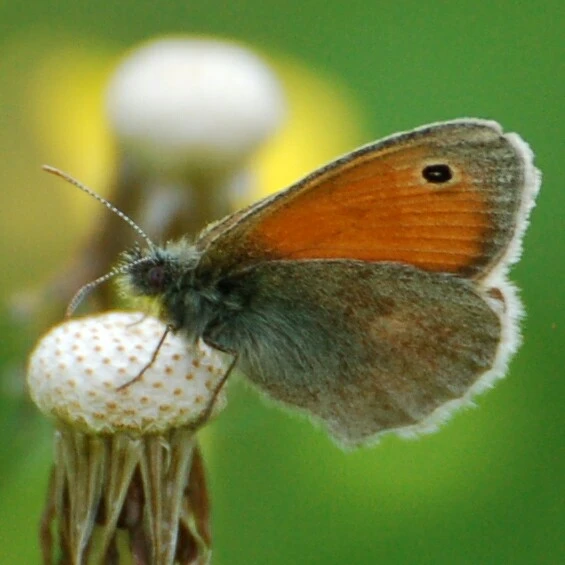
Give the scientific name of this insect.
Coenonympha pamphilus
